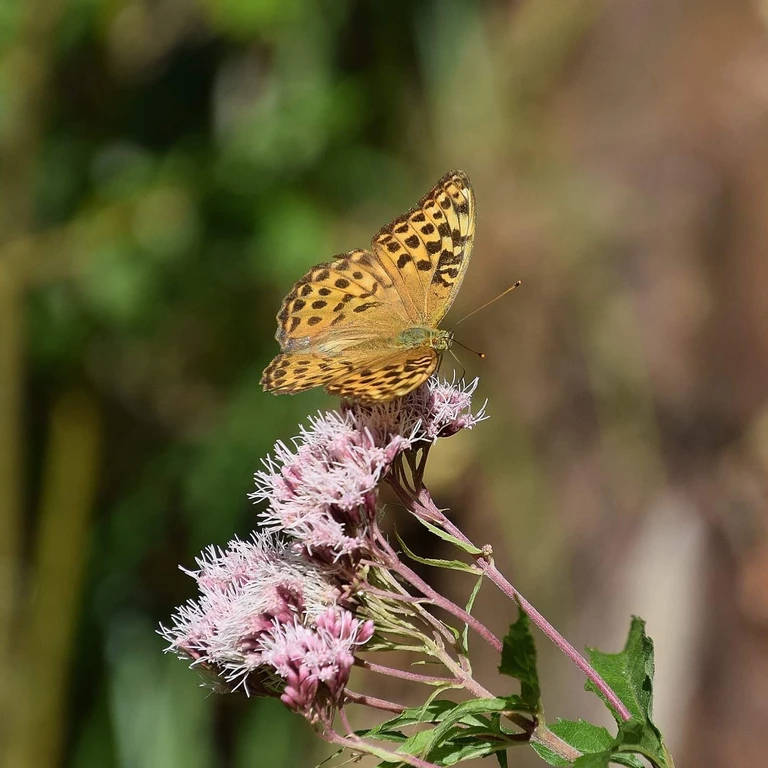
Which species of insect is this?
Argynnis paphia
